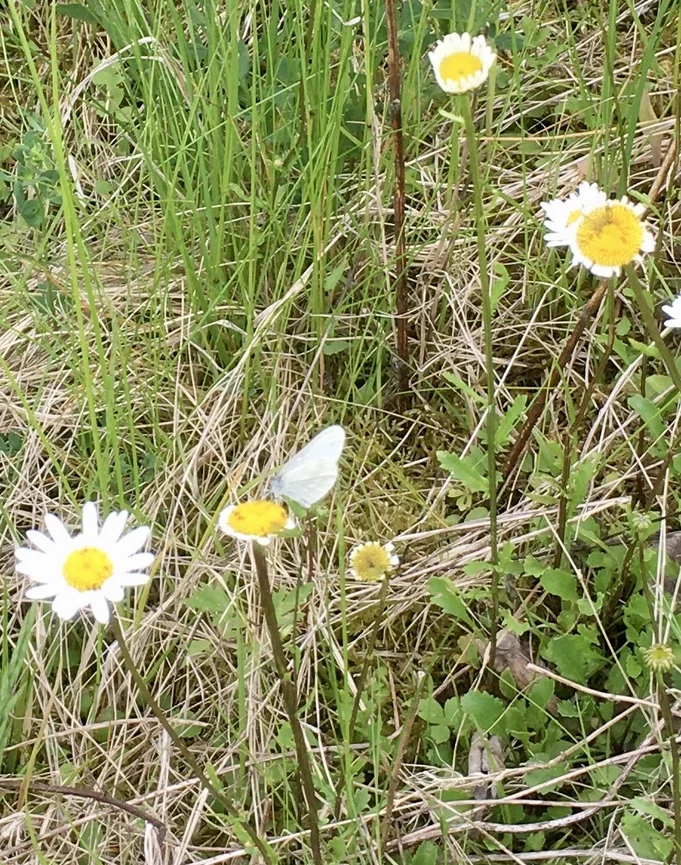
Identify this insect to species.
Leptidea sinapis/juvernica
